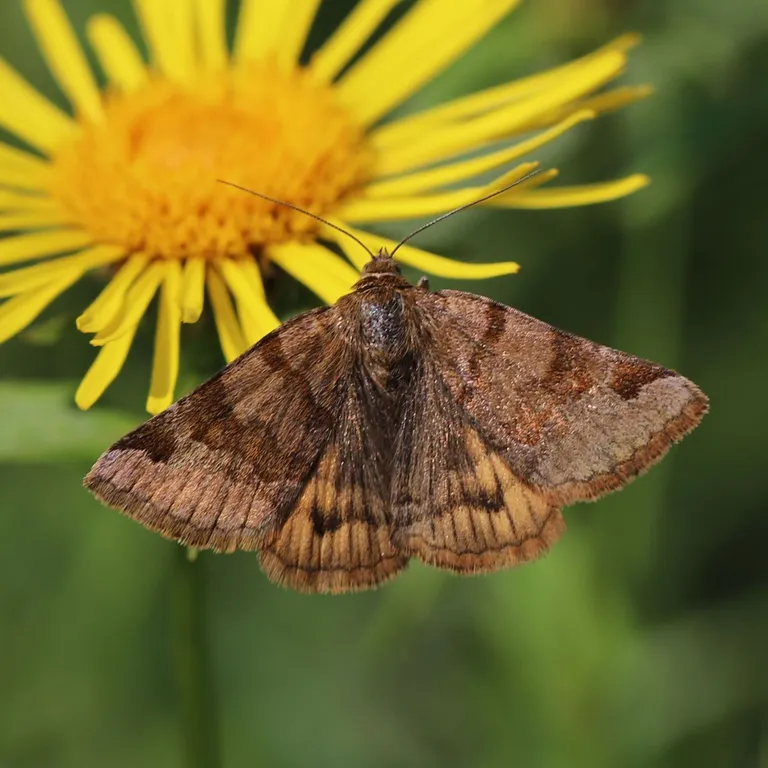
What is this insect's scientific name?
Euclidia glyphica
